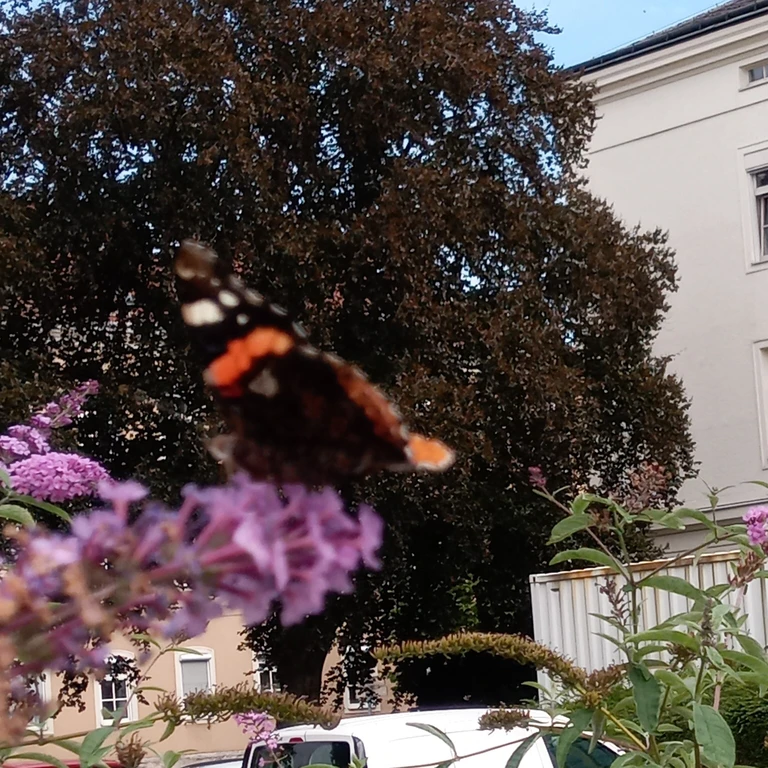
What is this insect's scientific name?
Vanessa atalanta
